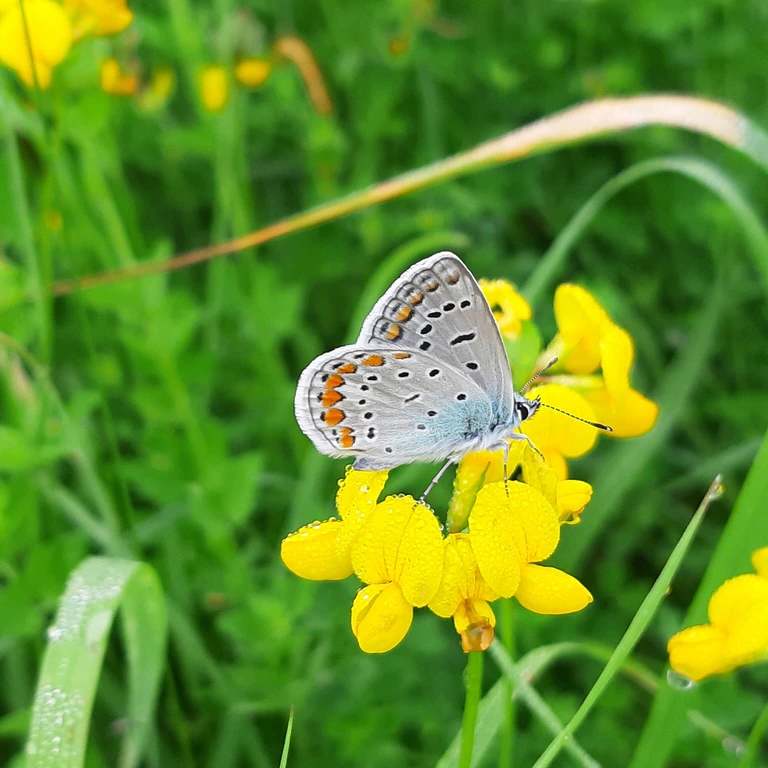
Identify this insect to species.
Polyommatus icarus
